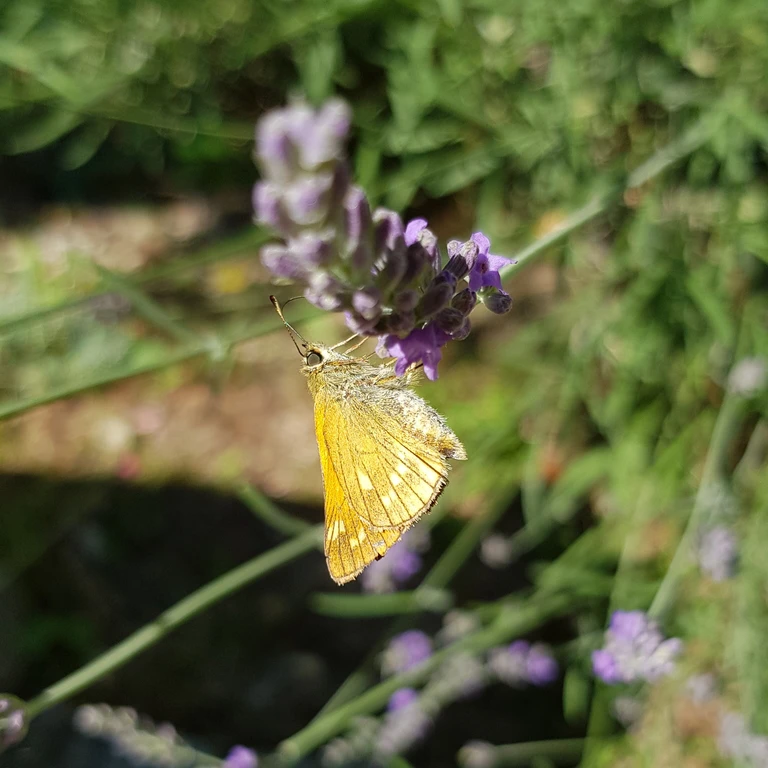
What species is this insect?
Ochlodes sylvanus (also Ochlodes venata)
